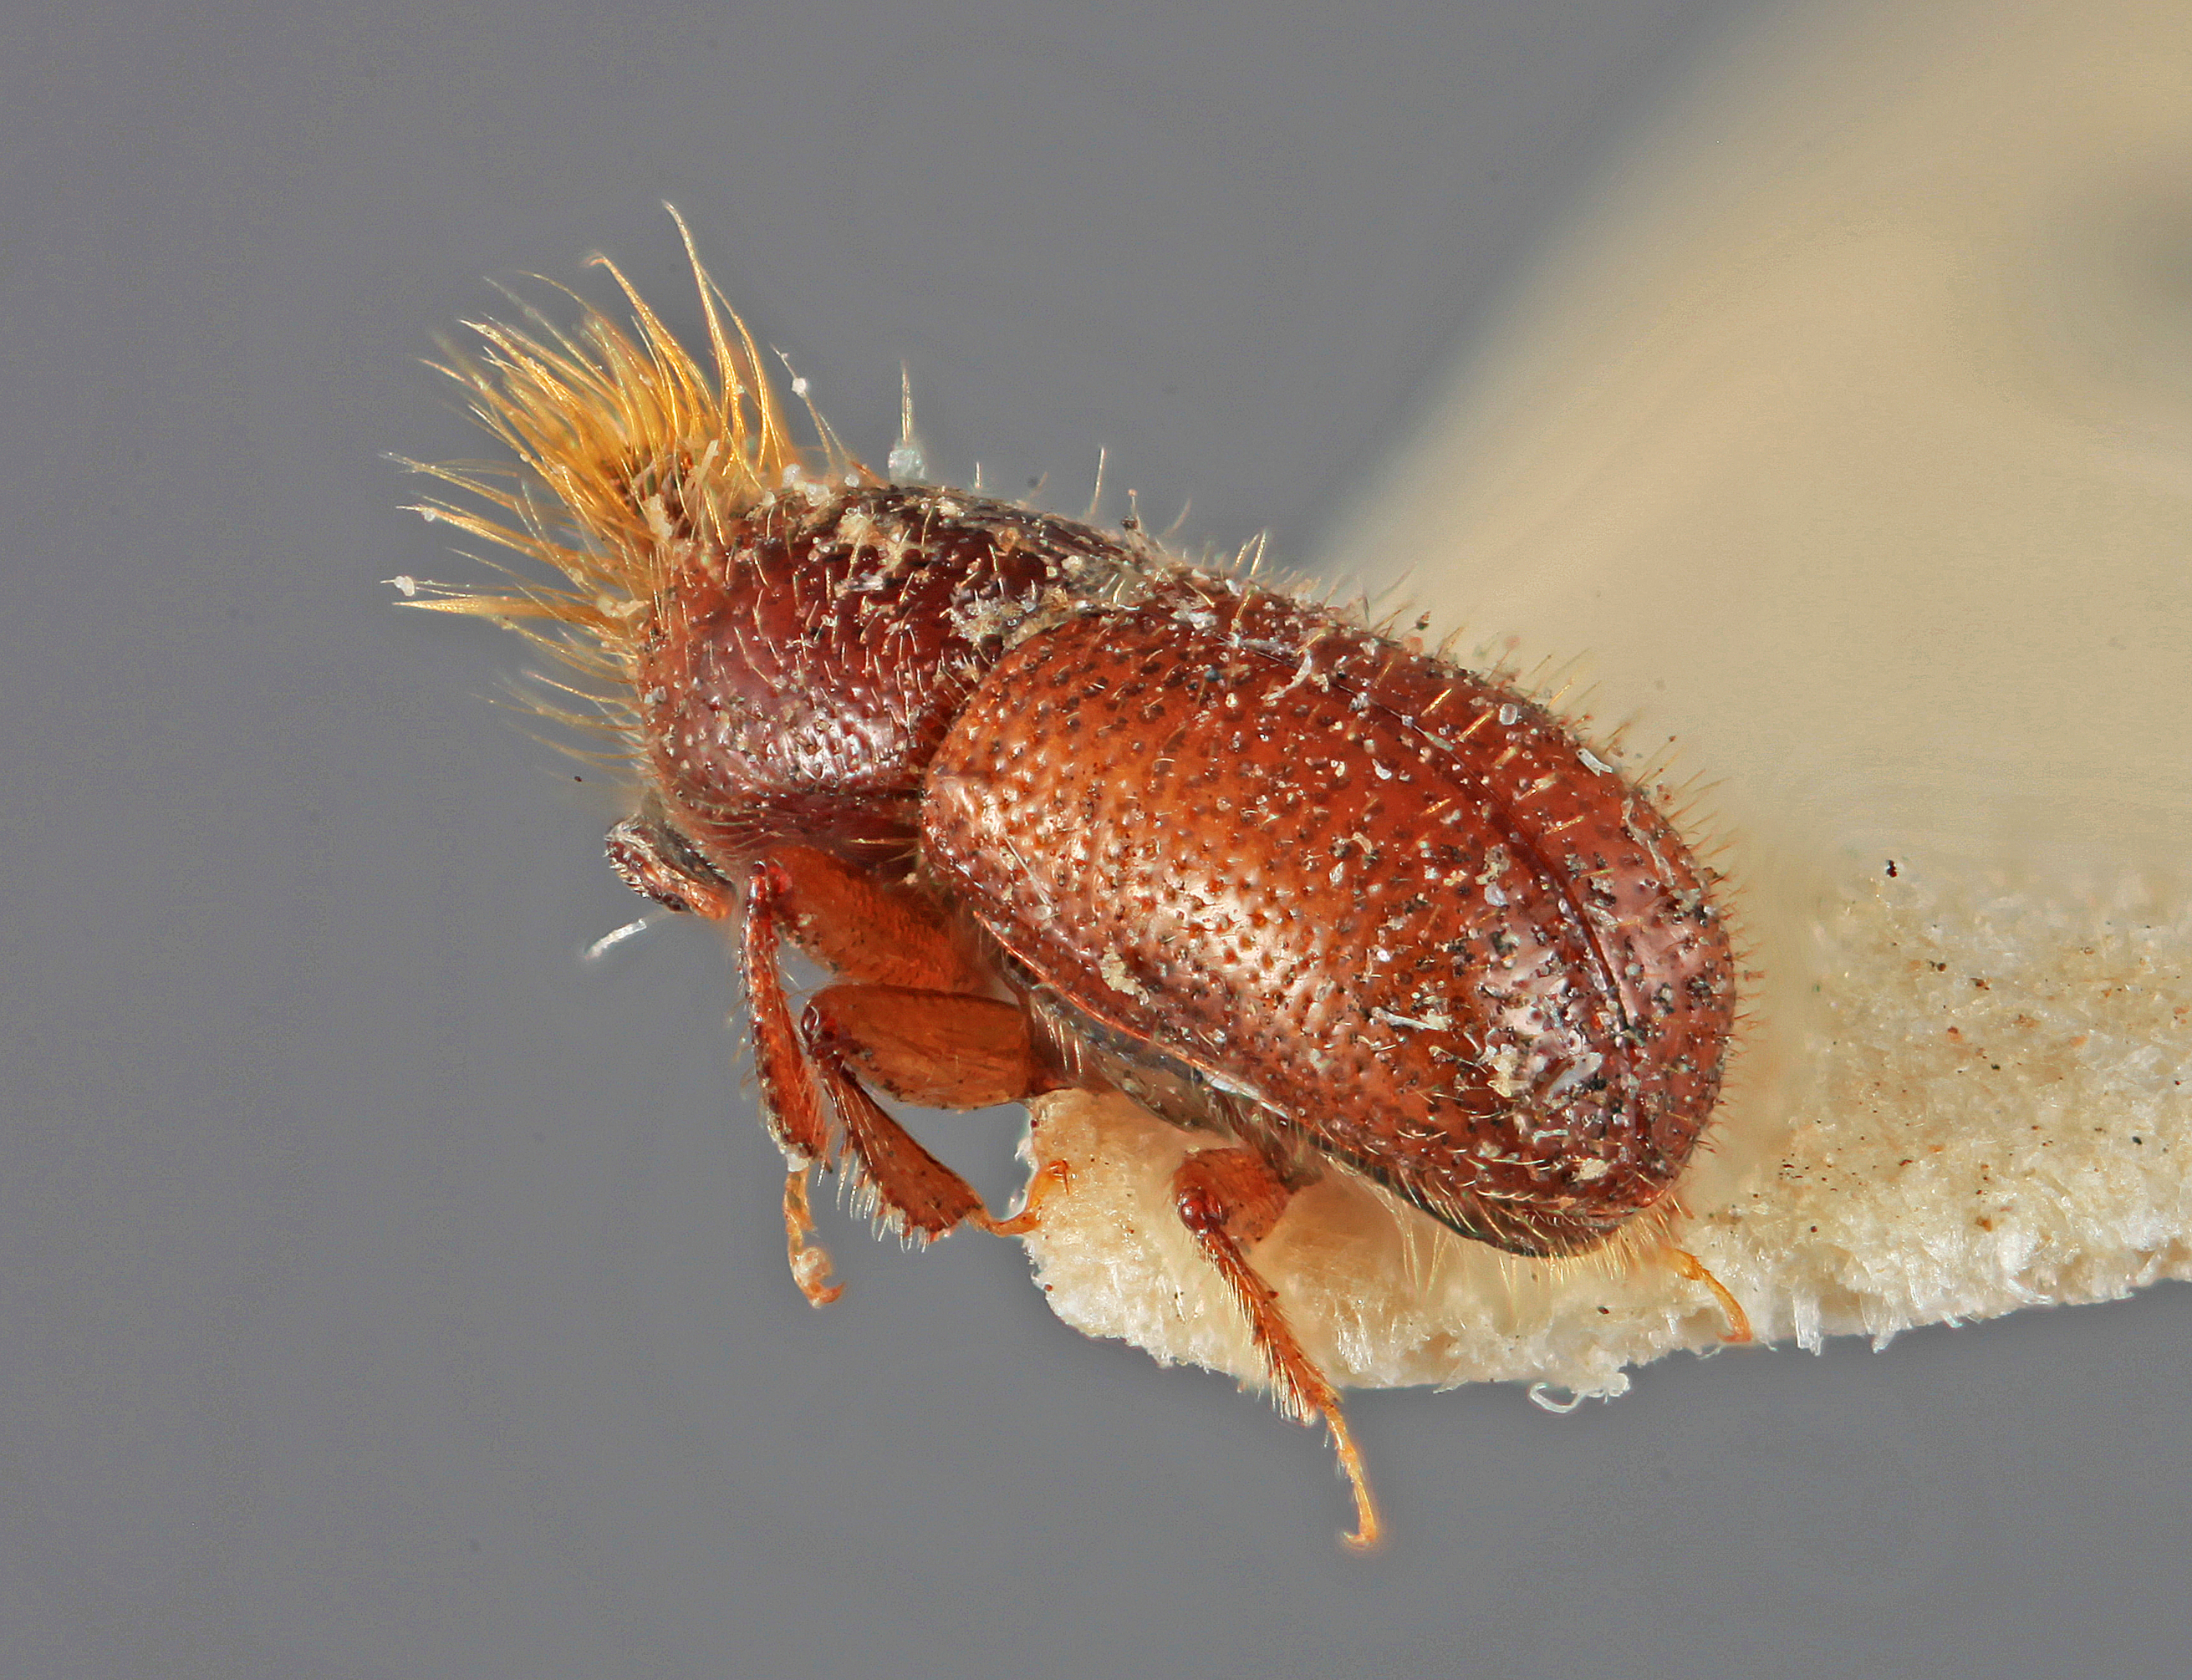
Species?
Triotemuus pilicornis
